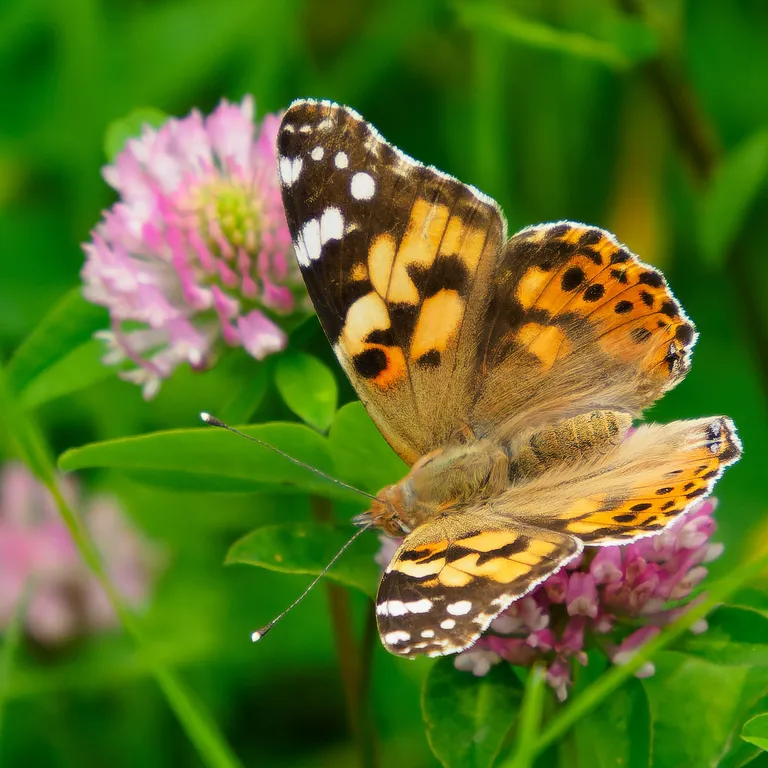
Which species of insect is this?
Vanessa cardui
